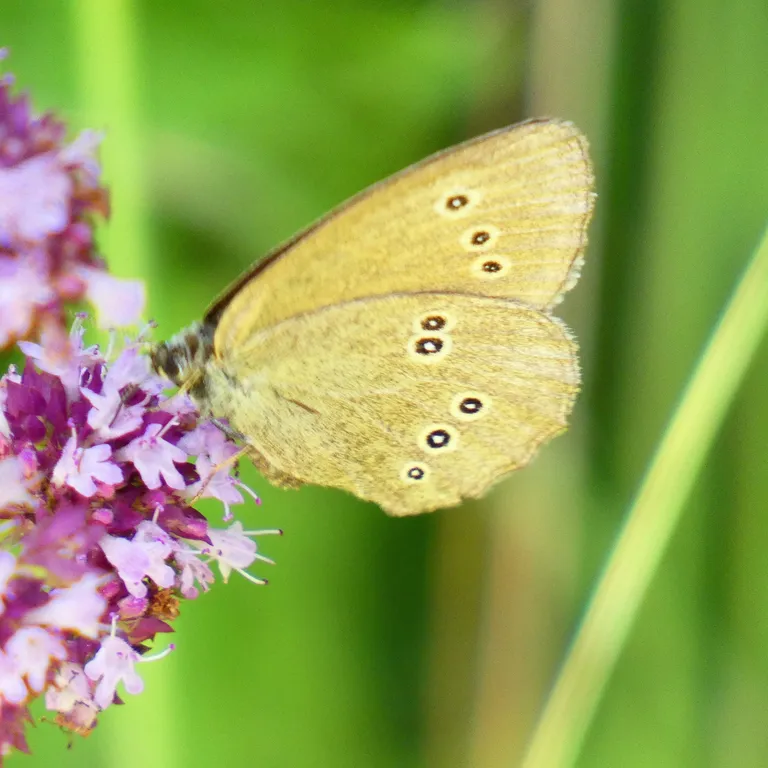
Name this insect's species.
Aphantopus hyperantus
